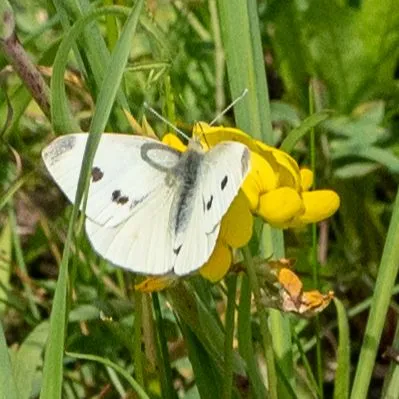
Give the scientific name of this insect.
Pieris rapae
